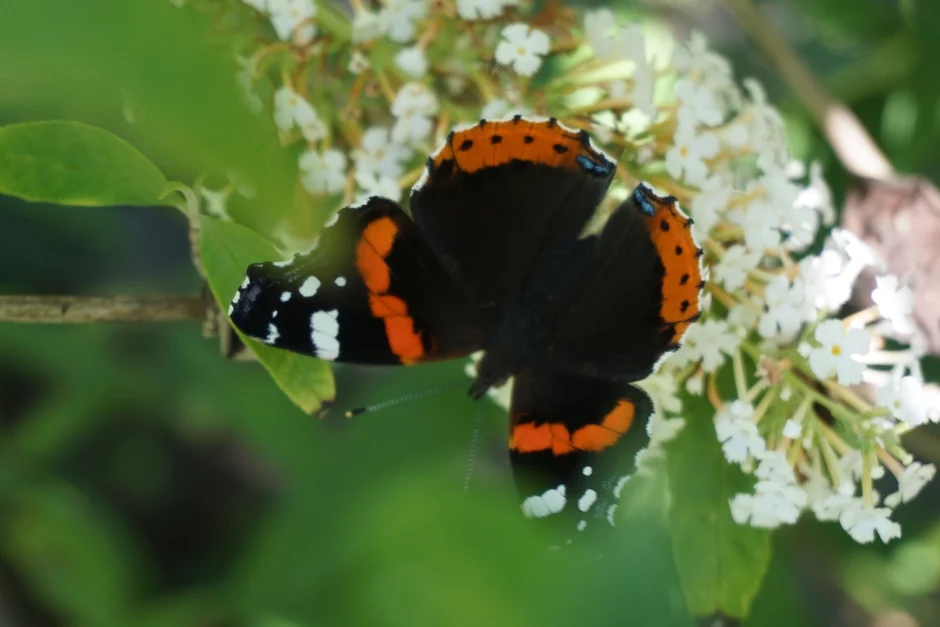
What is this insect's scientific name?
Vanessa atalanta
